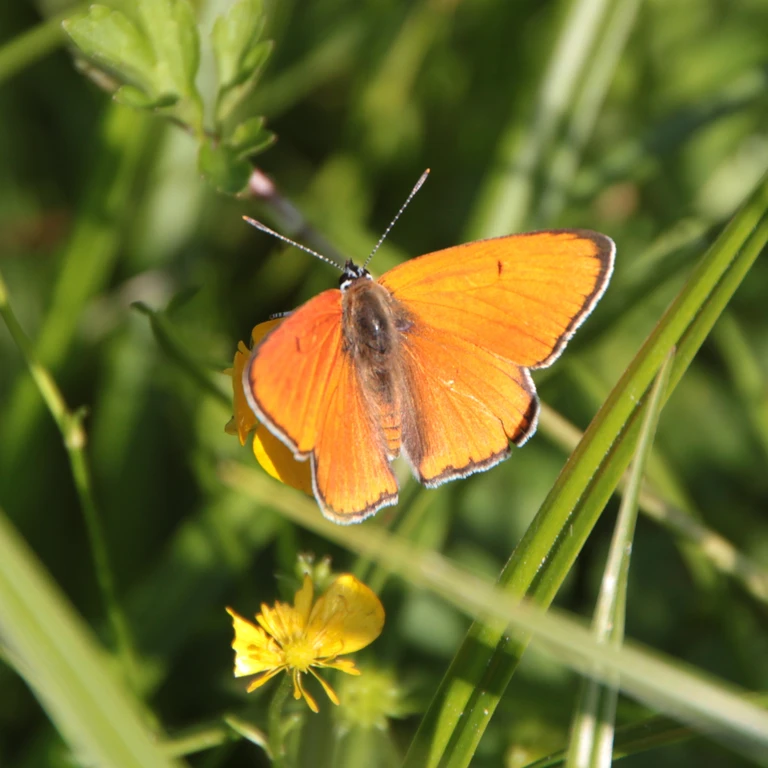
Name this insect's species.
Lycaena dispar
